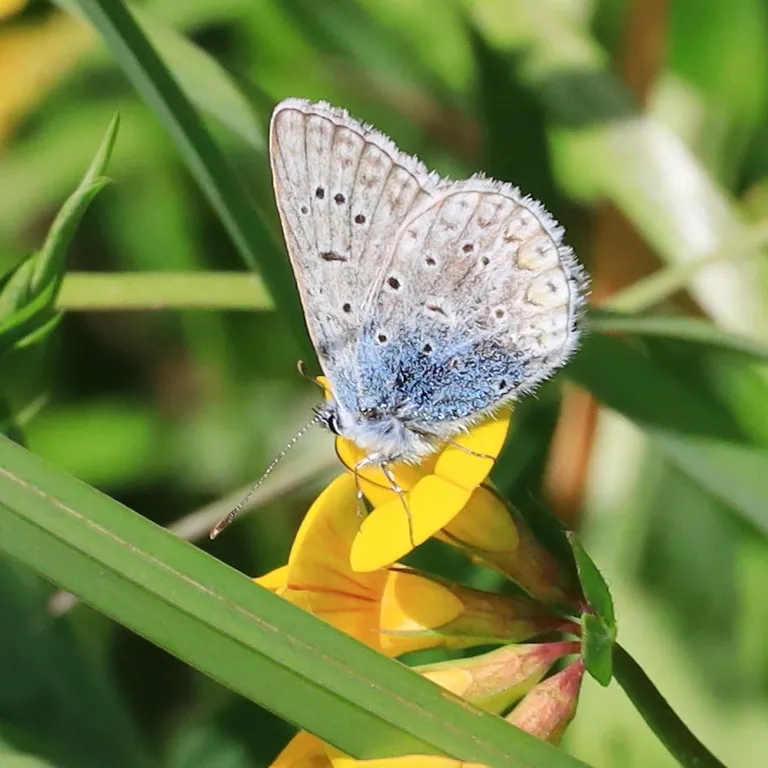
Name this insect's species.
Polyommatus icarus
